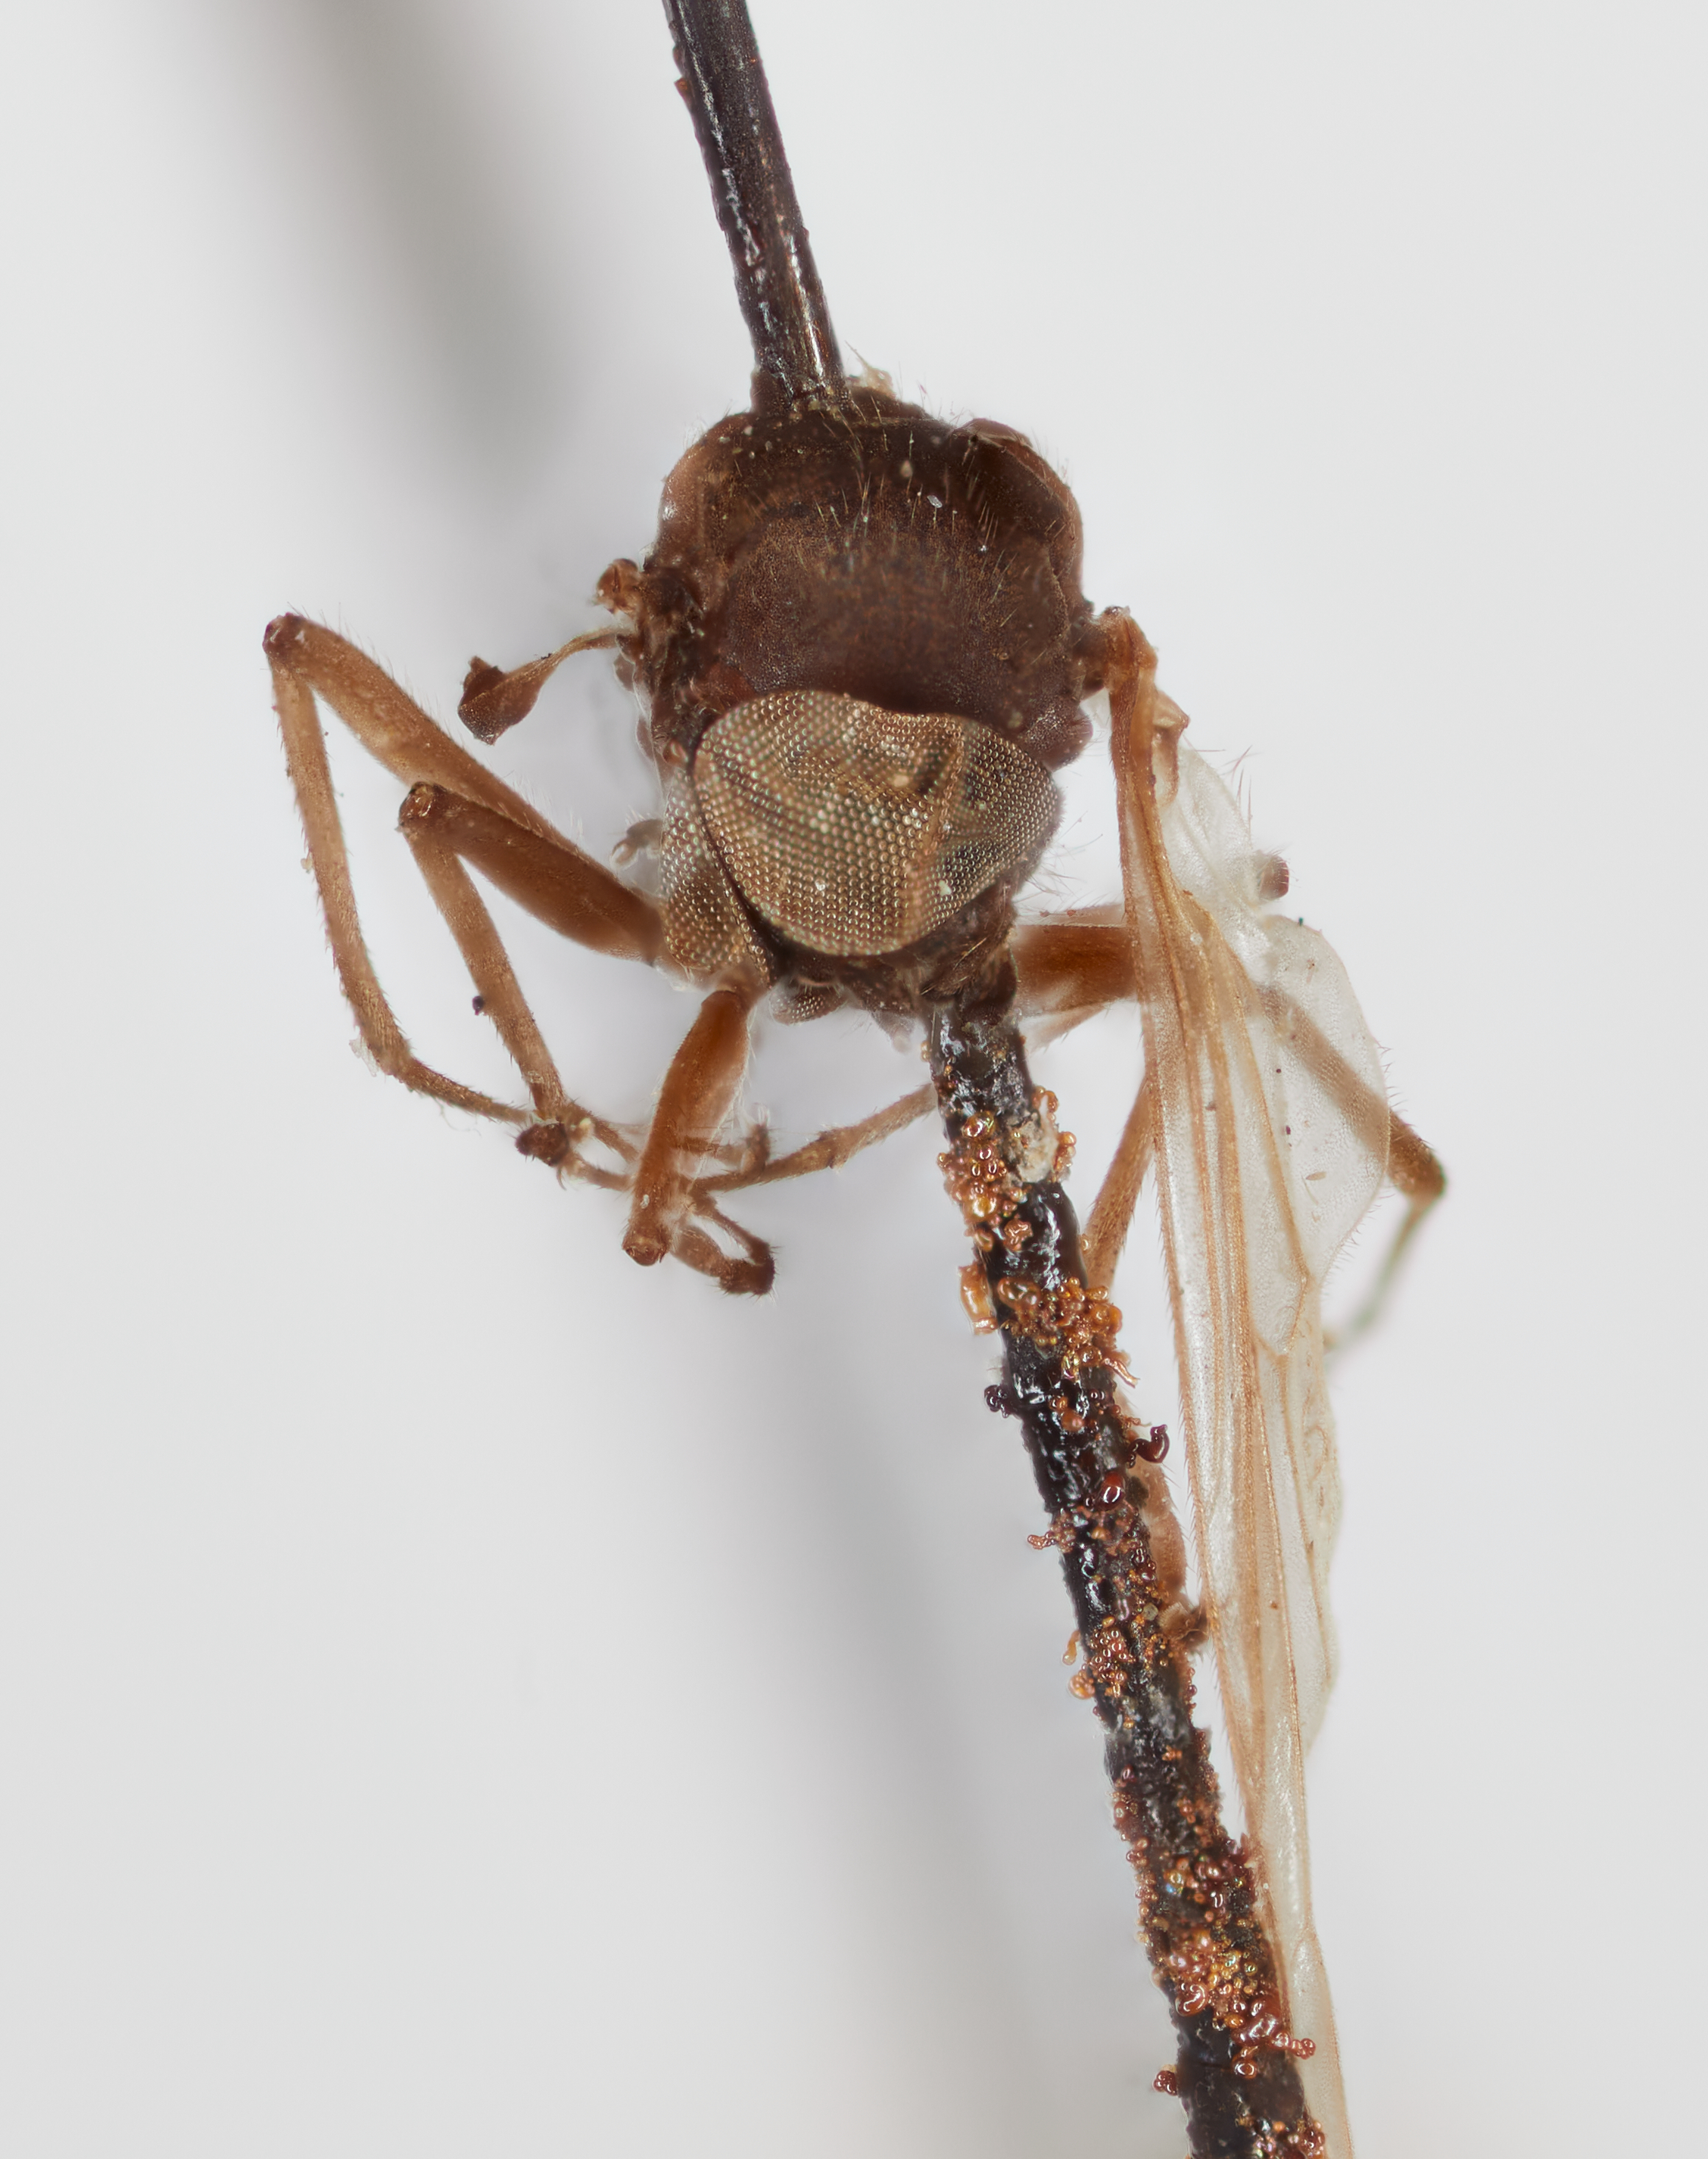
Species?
Hilarimorpha loisae
